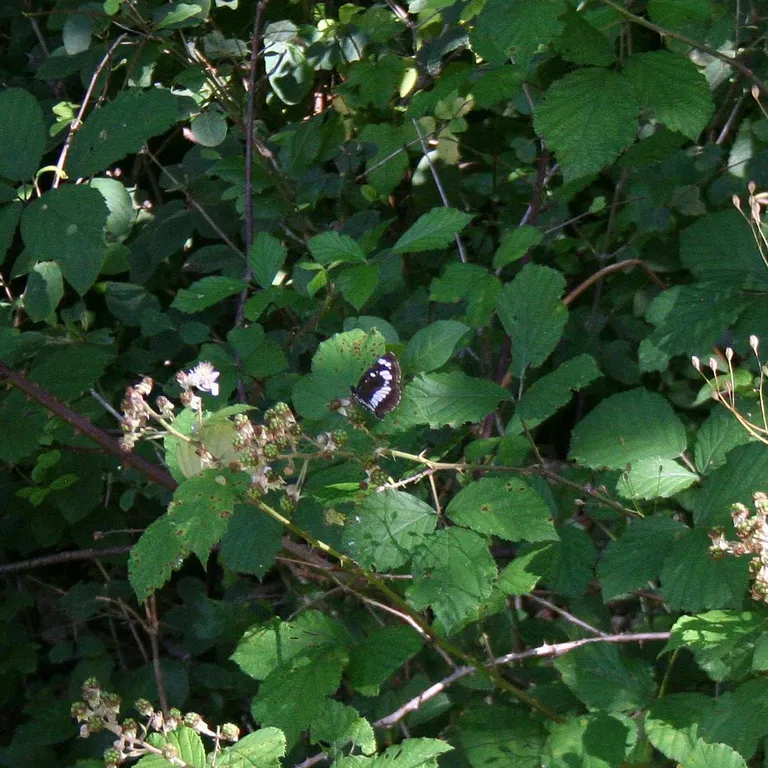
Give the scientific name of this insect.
Neptis rivularis
